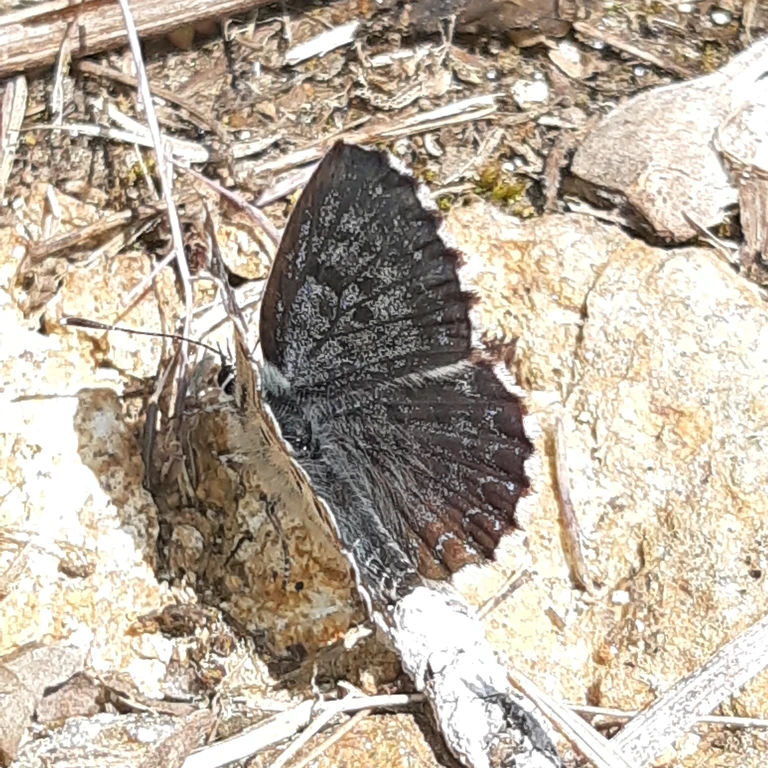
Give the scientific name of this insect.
Scolitantides orion
